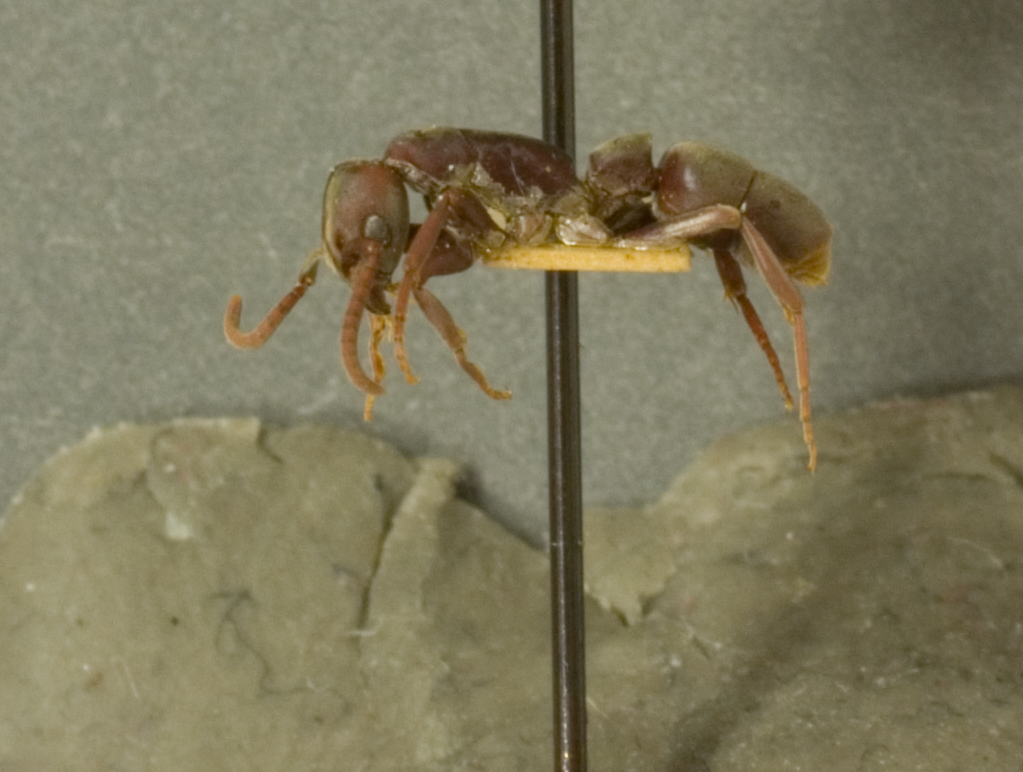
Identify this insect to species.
Platythyrea strenua
